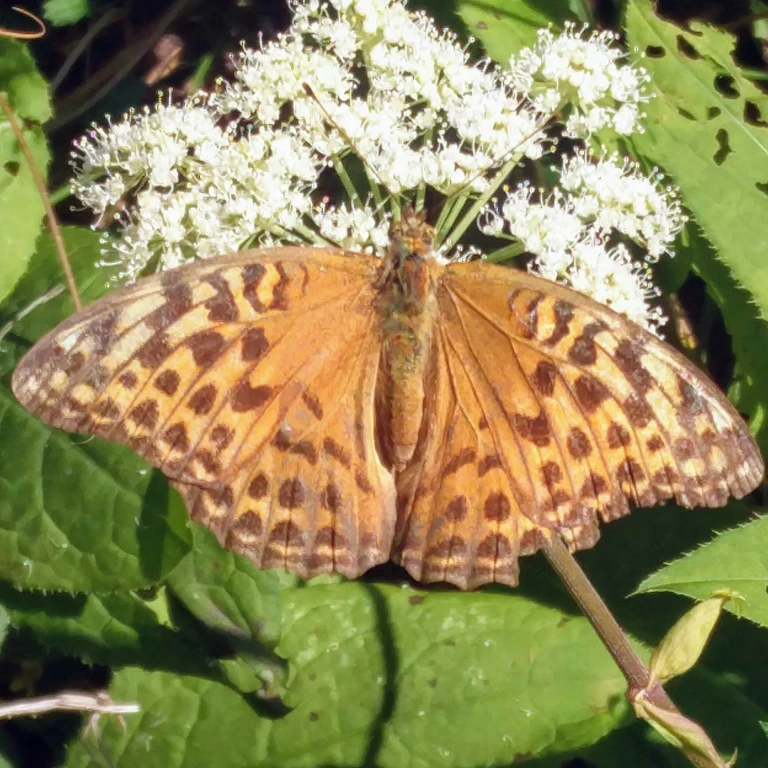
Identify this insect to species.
Argynnis paphia
